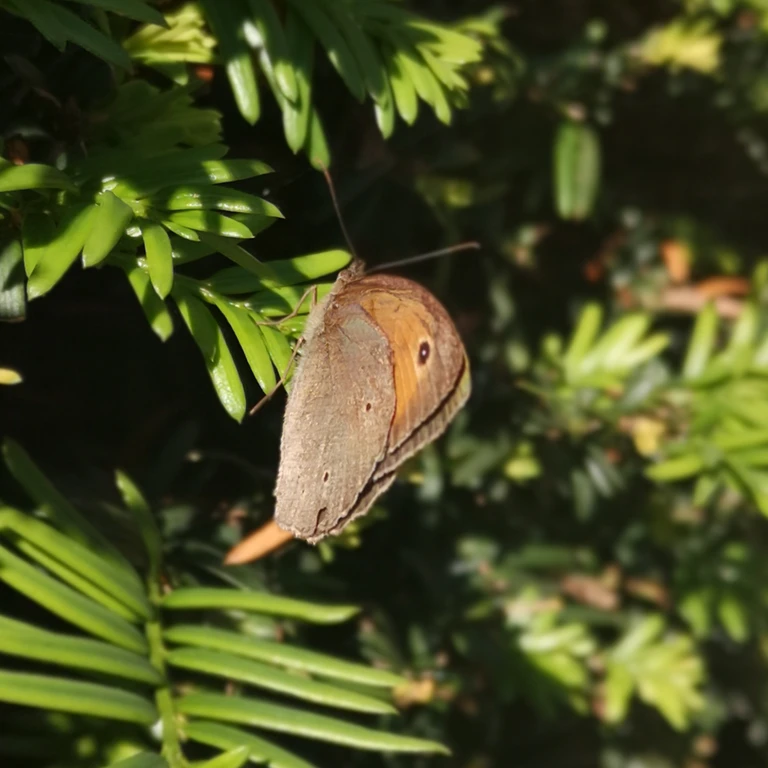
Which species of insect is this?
Maniola jurtina
